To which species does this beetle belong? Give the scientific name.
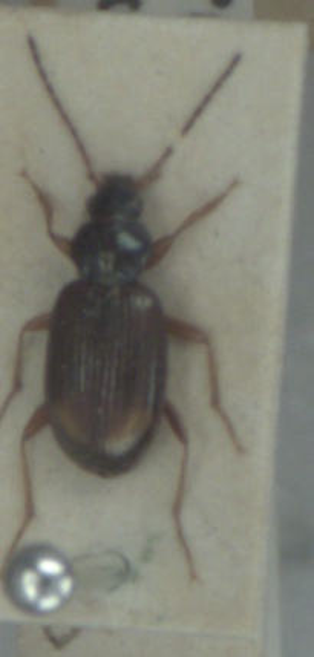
Bembidion lunatum
